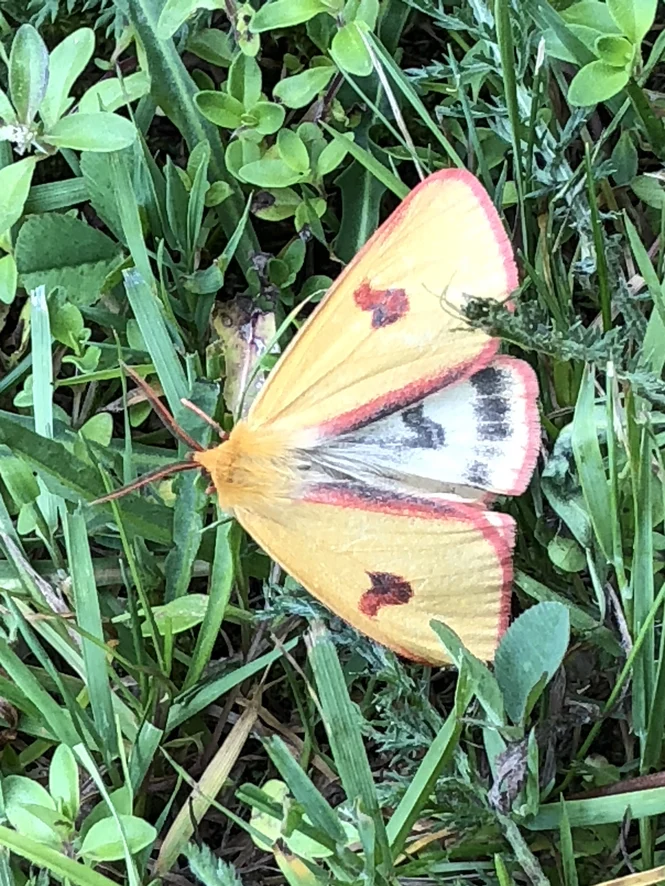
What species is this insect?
Diacrisia sannio
